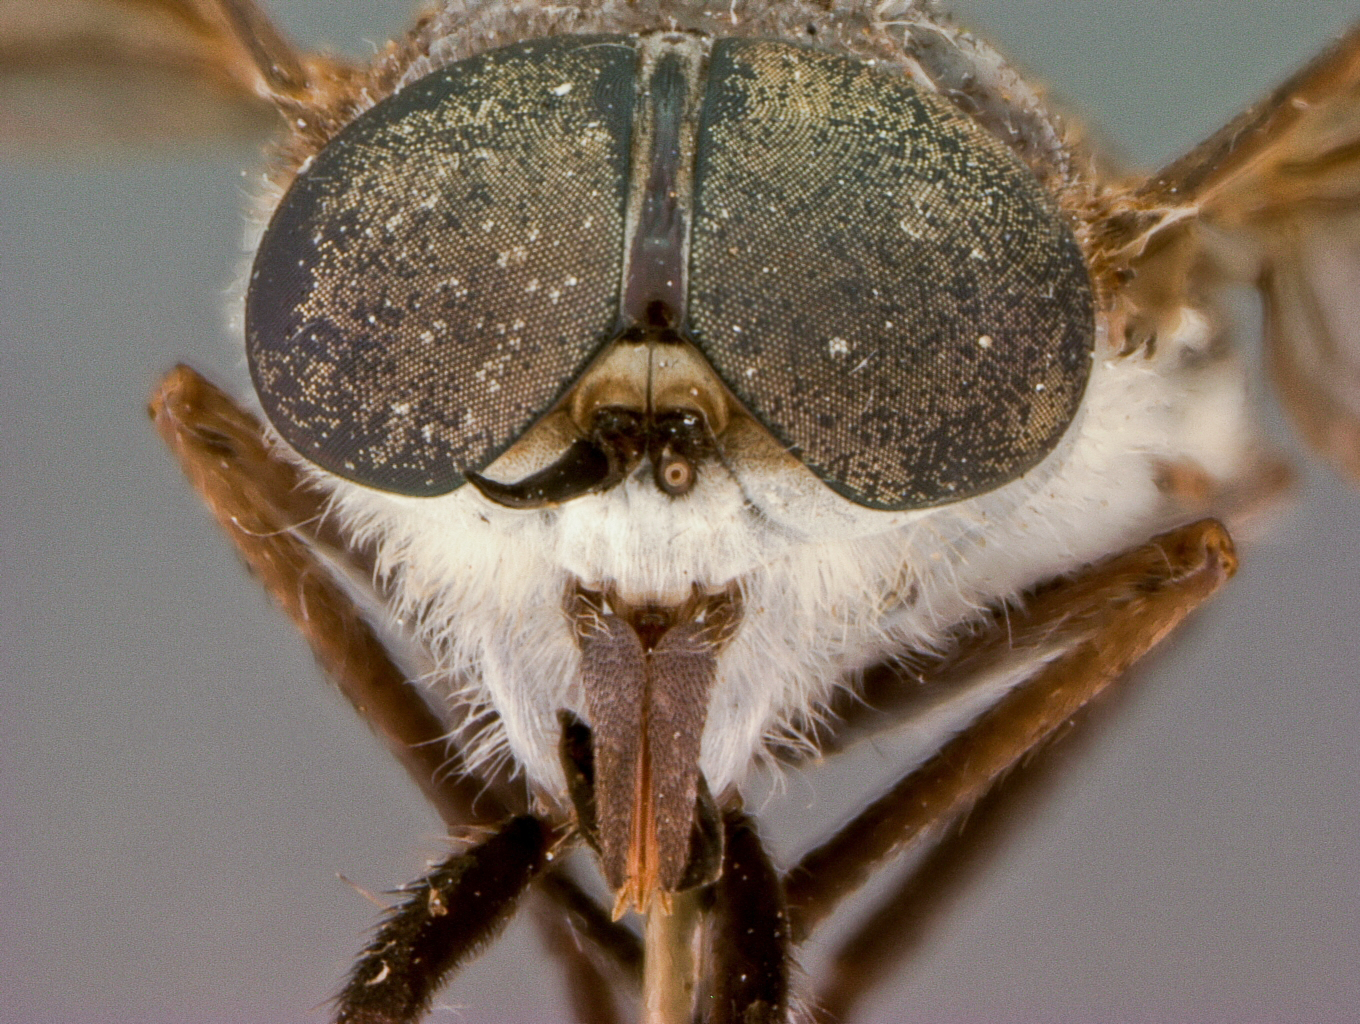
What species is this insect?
Tabanus baguiensis
